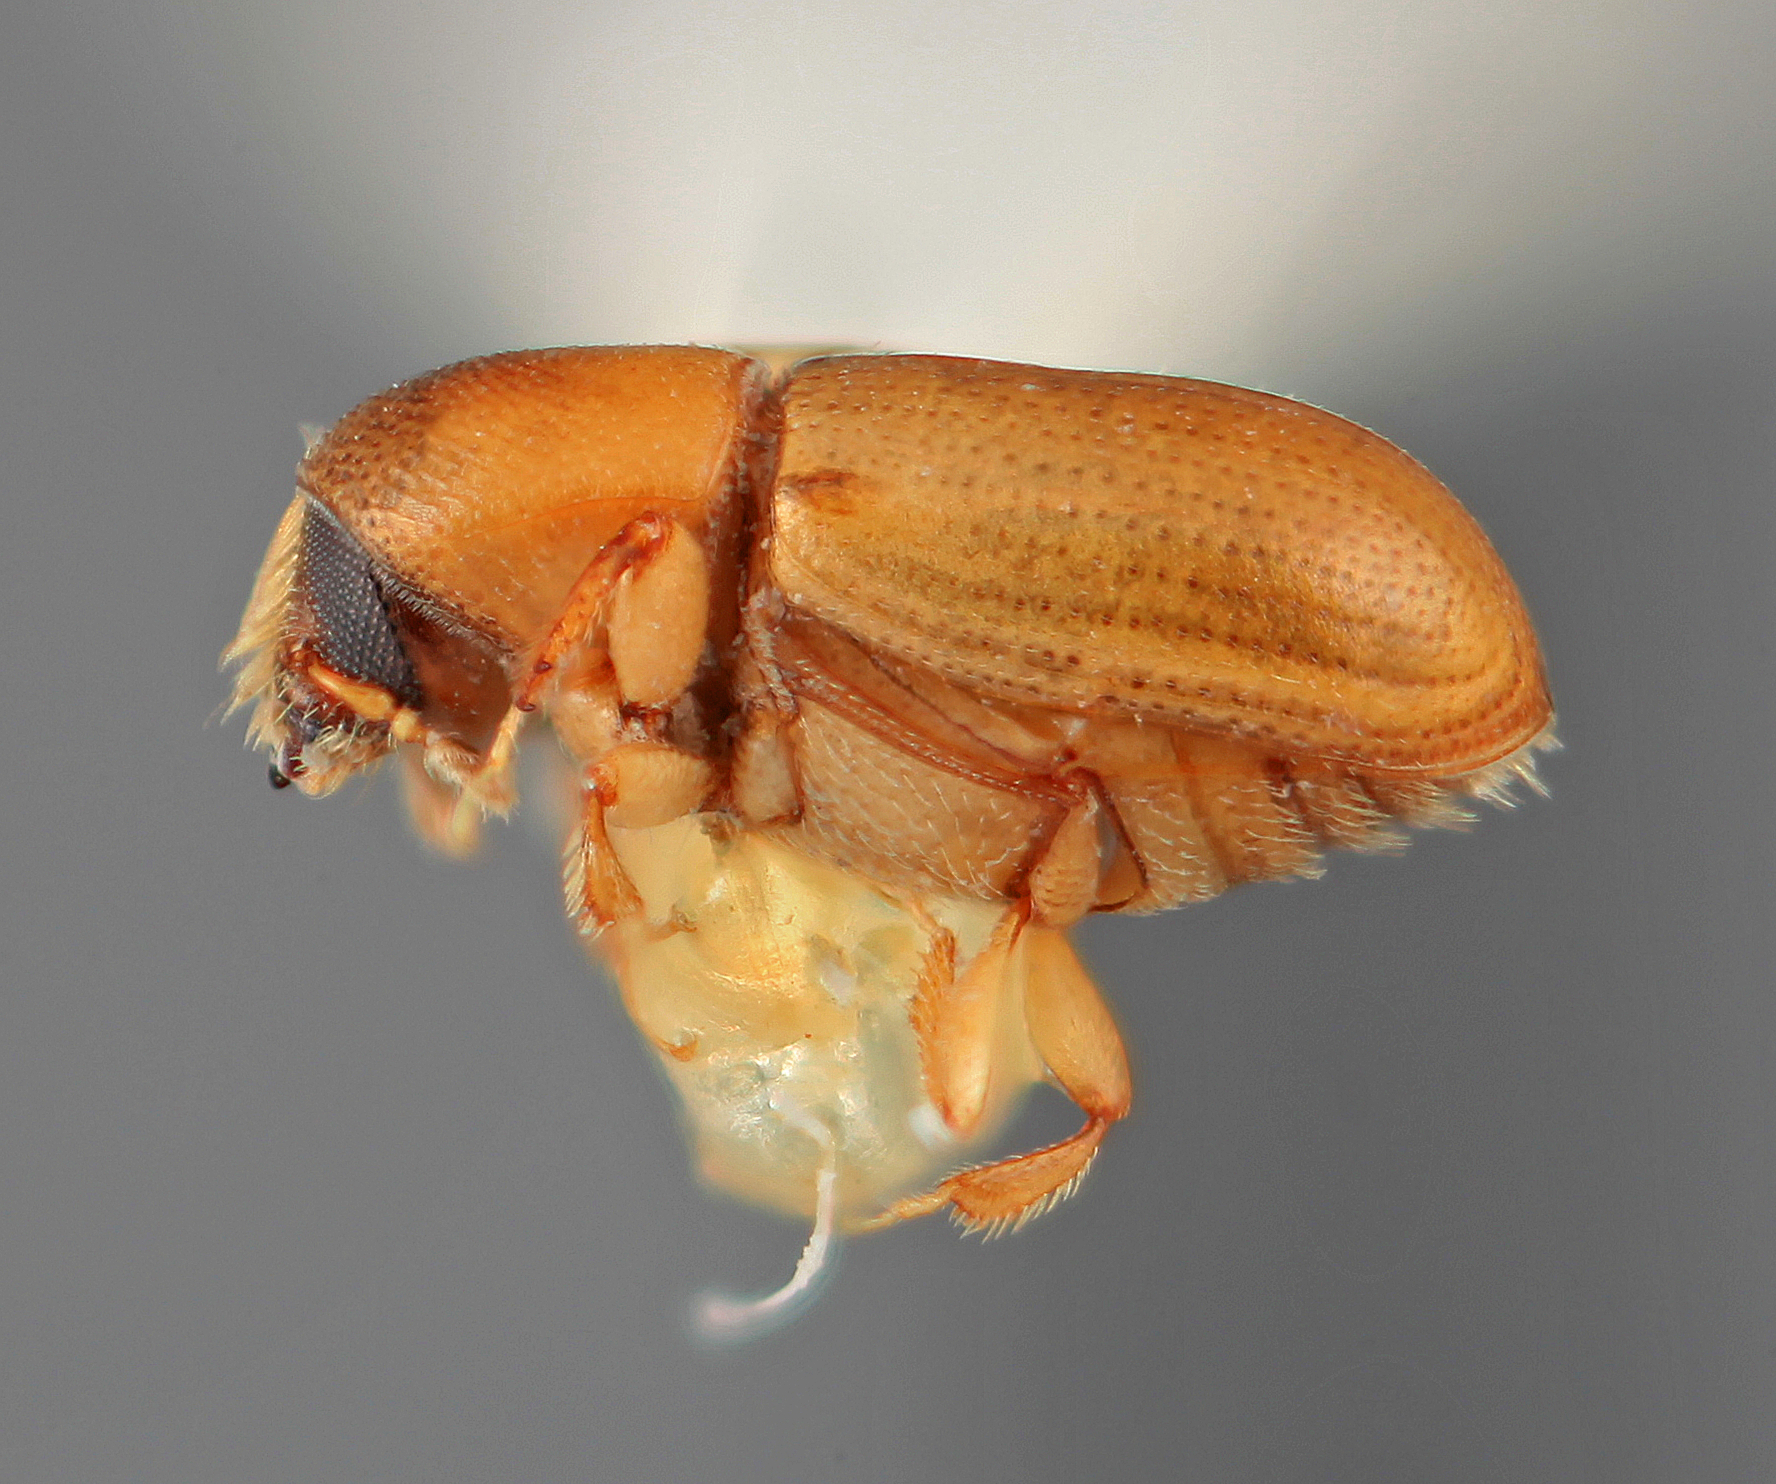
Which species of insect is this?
Scolytodes facetus
